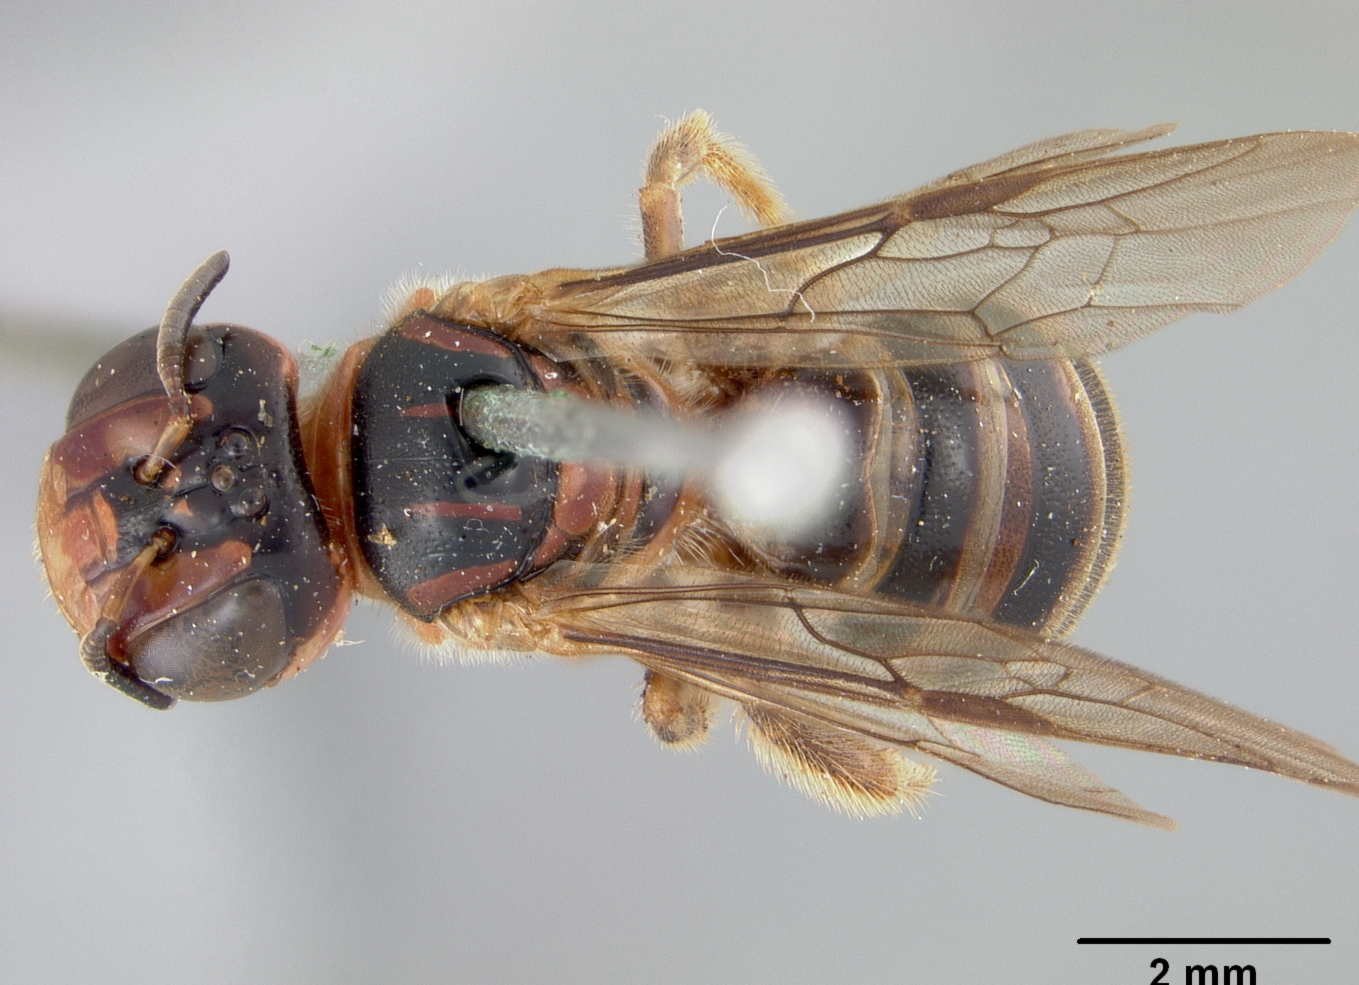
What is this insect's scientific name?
Ceratina flavolateralis
